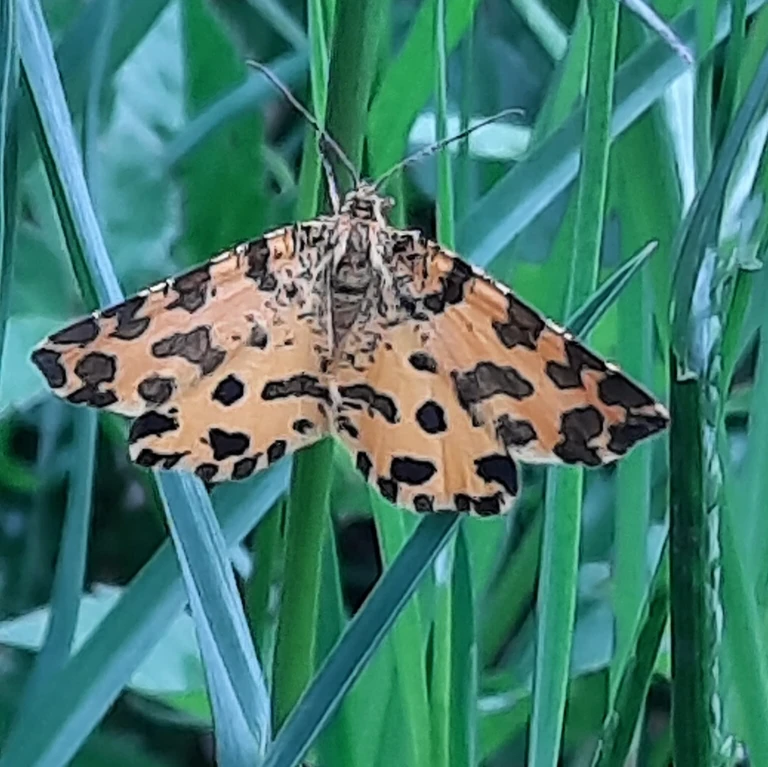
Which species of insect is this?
Pseudopanthera macularia
